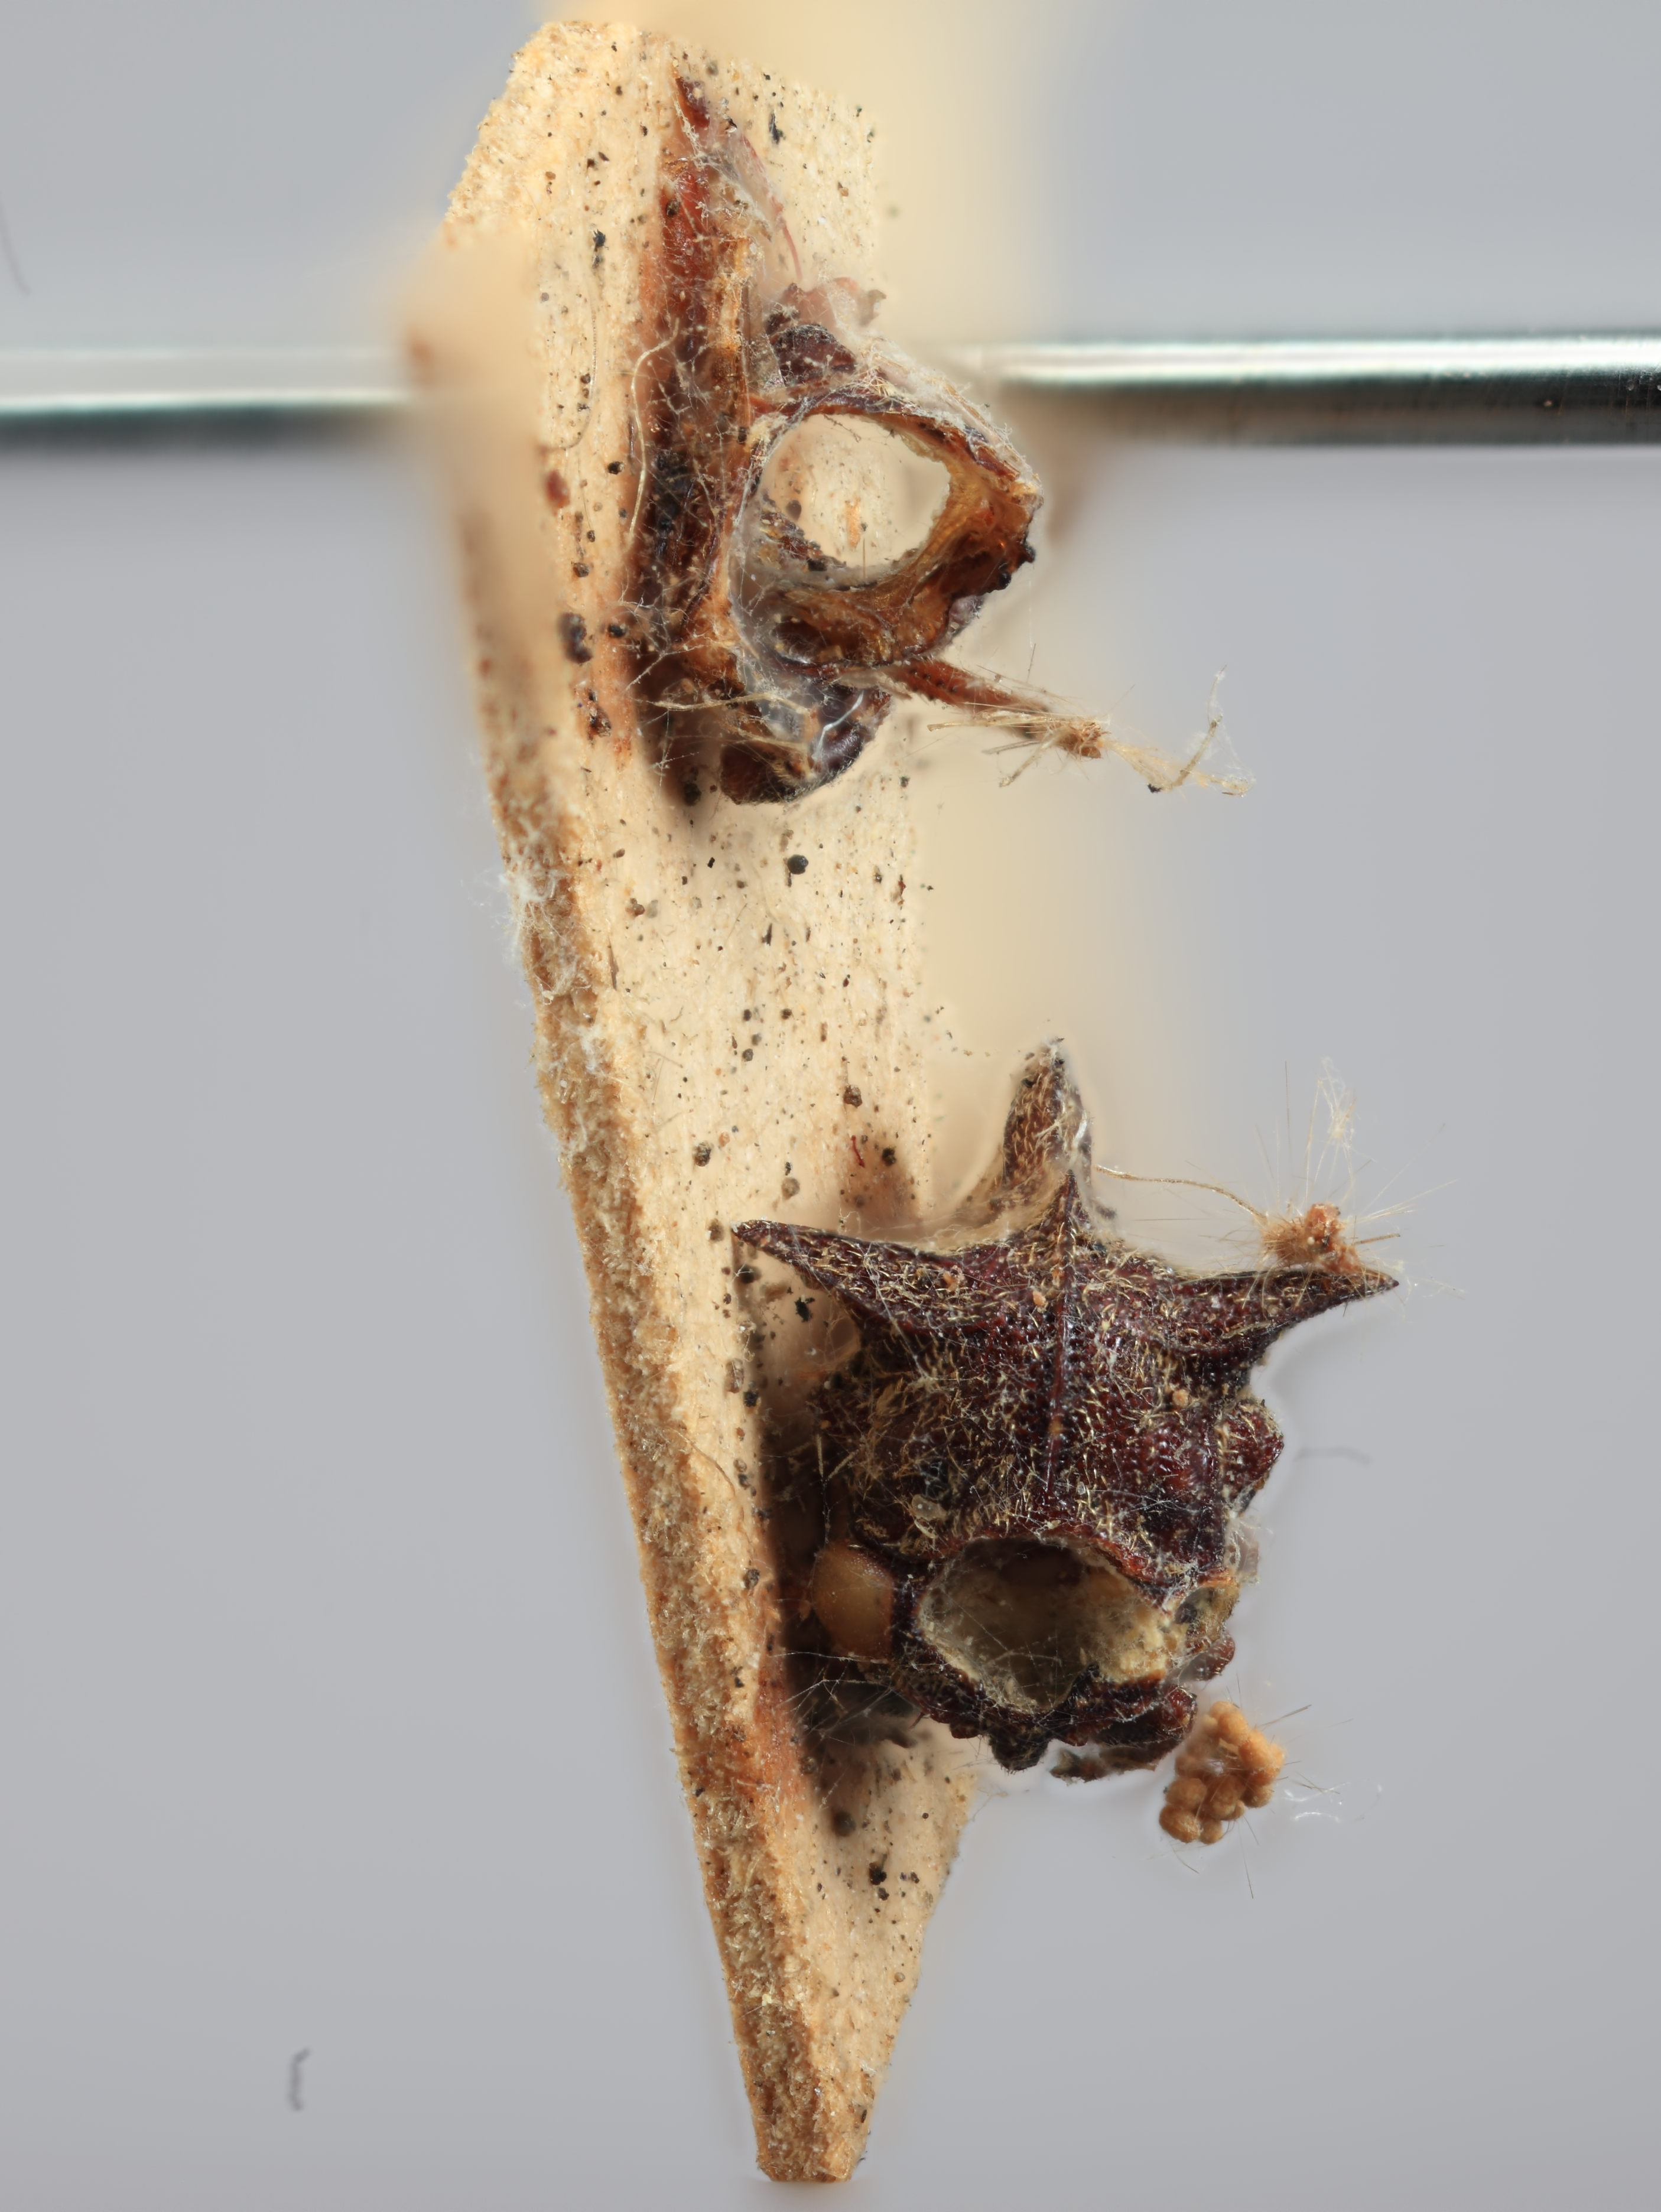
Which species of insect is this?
Acanthucus kershawi
